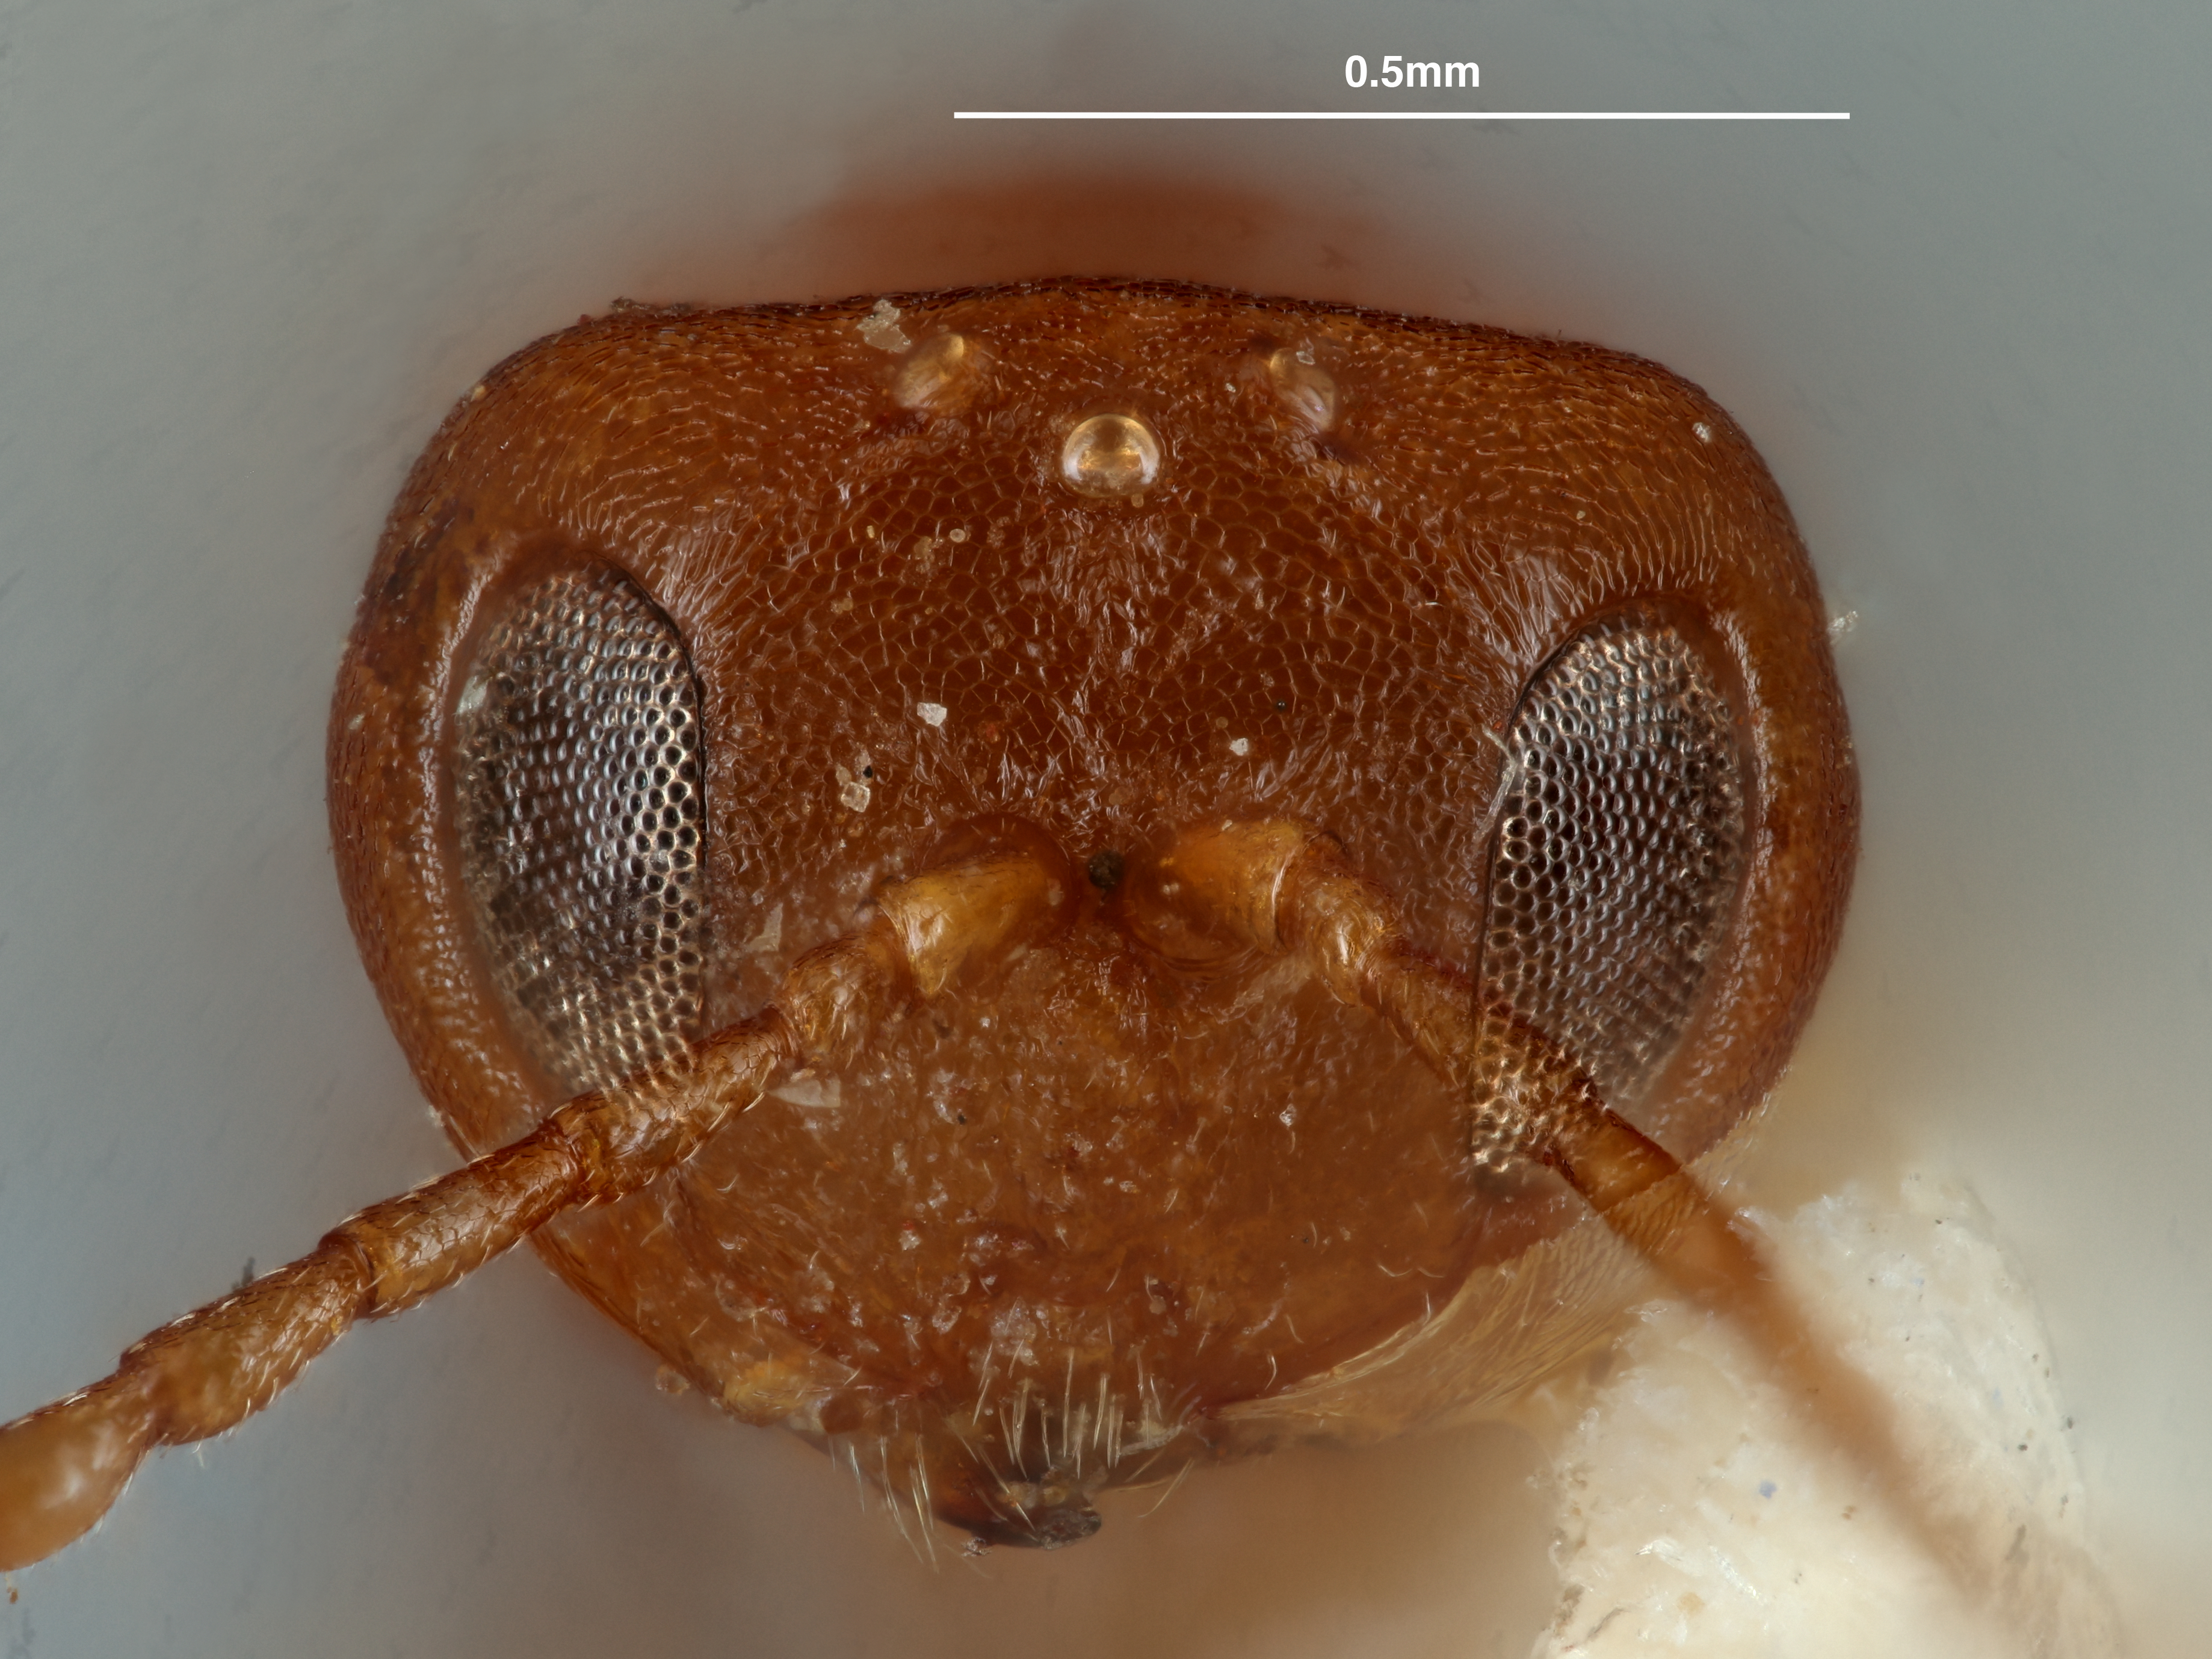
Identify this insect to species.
Callirhytis medularis
